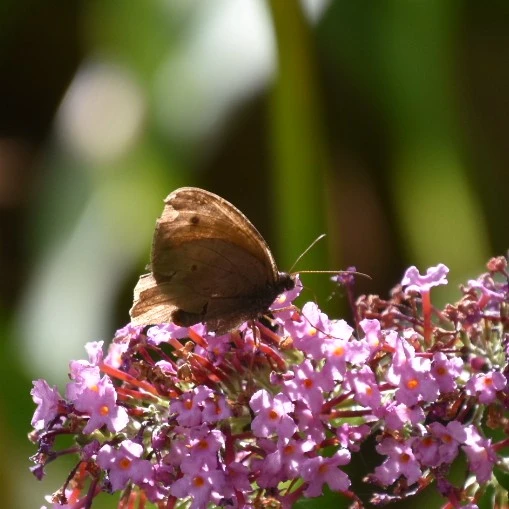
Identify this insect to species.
Maniola jurtina
